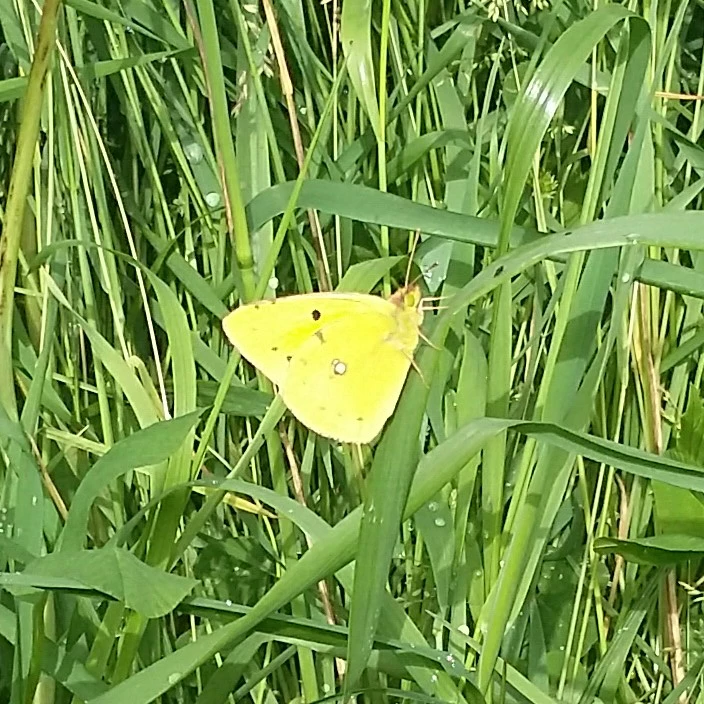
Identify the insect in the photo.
Colias croceus
